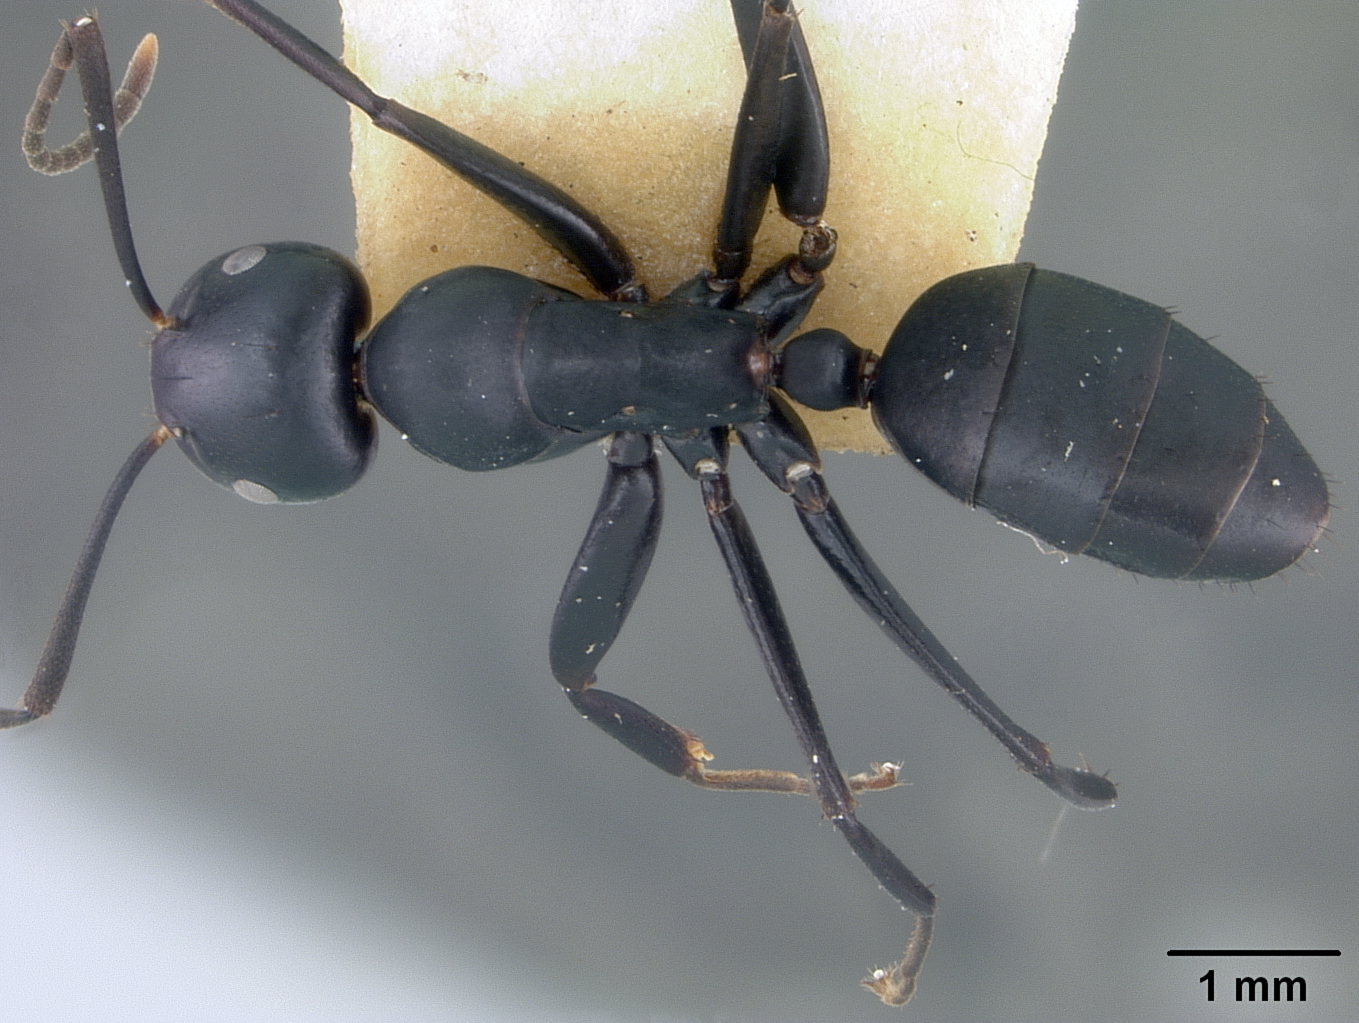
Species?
Camponotus vitiensis
